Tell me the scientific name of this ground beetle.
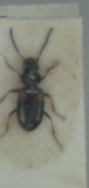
Bembidion quadrimaculatum
